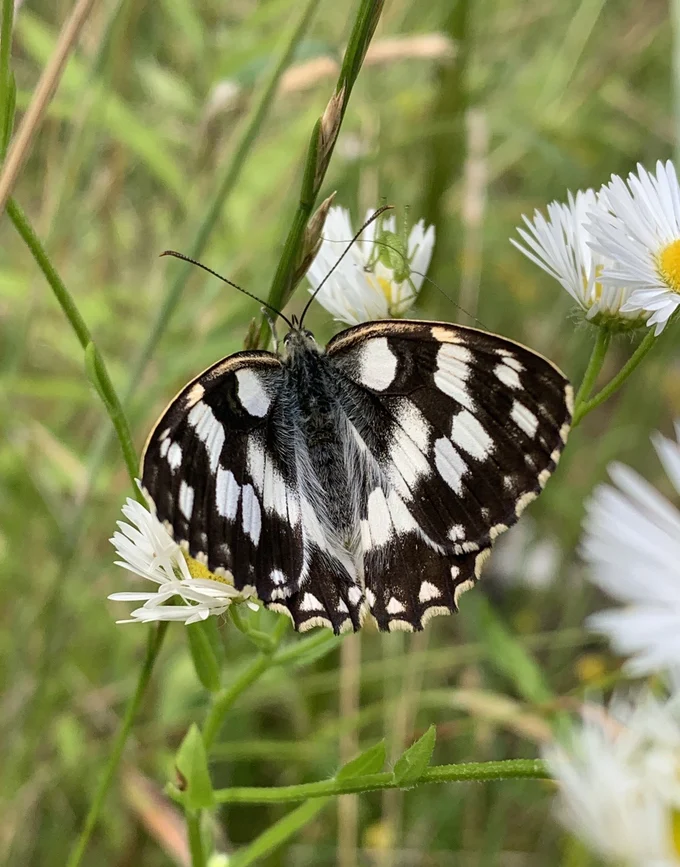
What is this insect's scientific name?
Melanargia galathea
